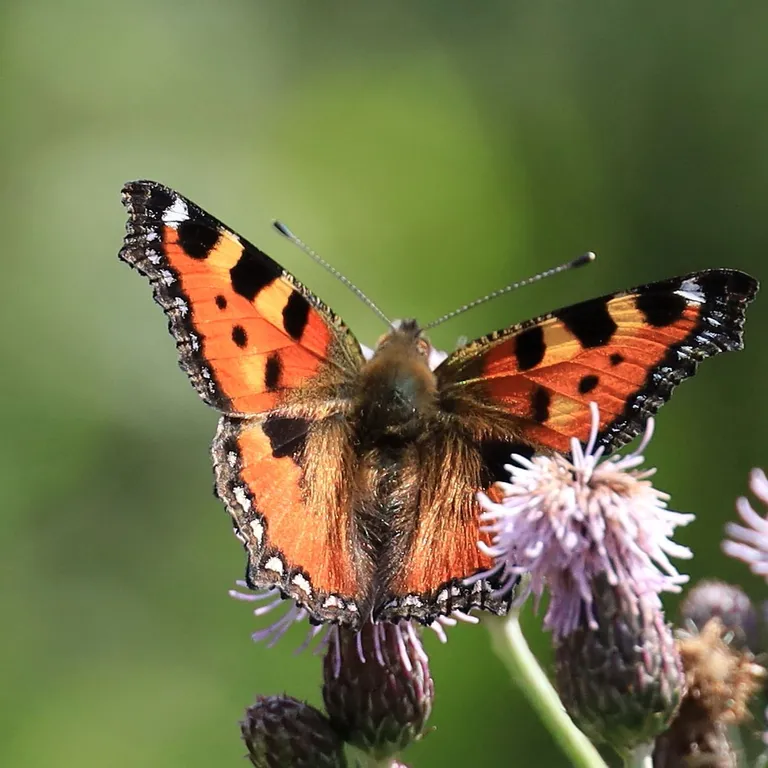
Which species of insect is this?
Aglais urticae
